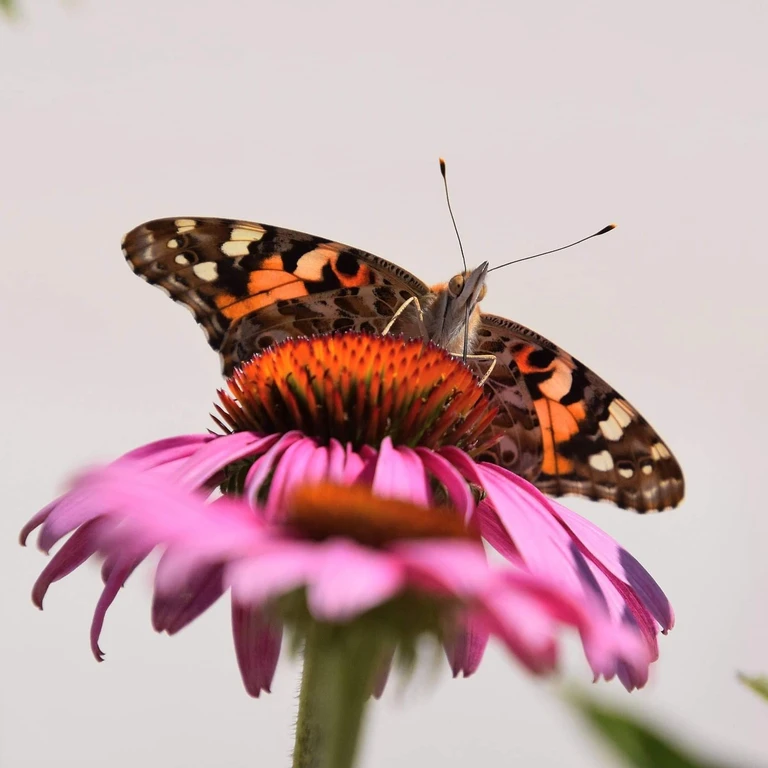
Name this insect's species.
Vanessa cardui
